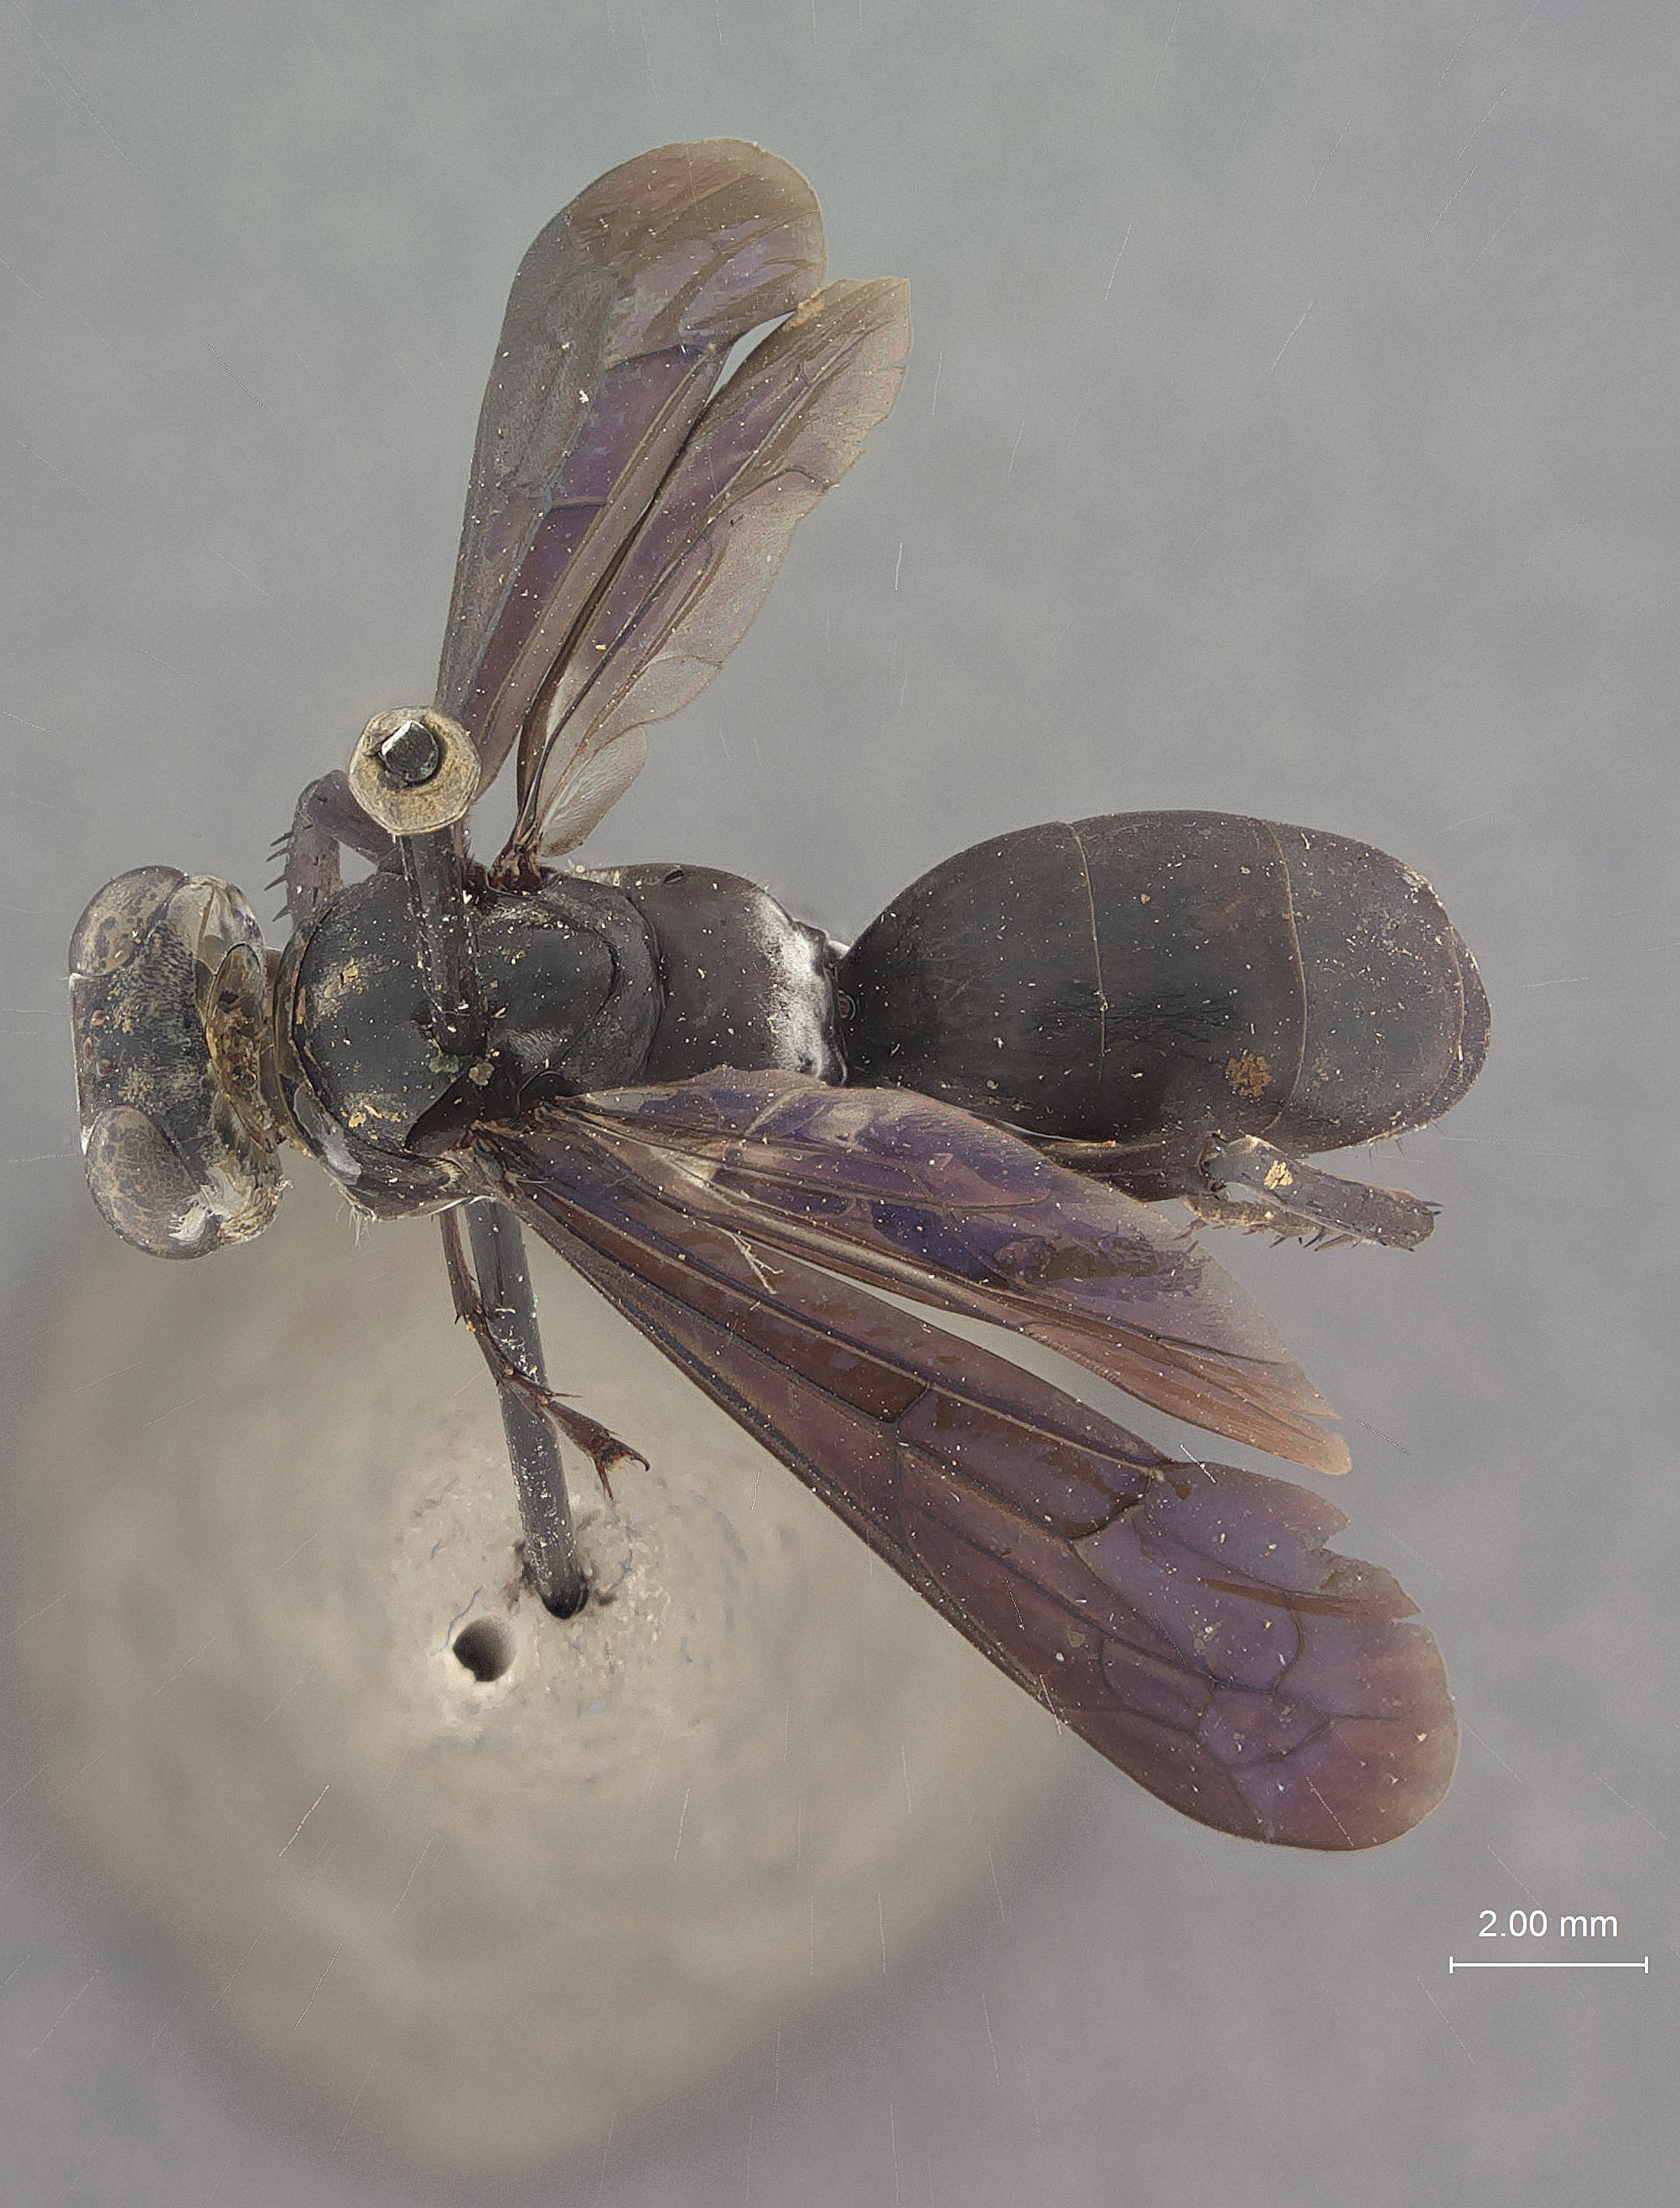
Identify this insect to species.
Tagalochares plutonis
